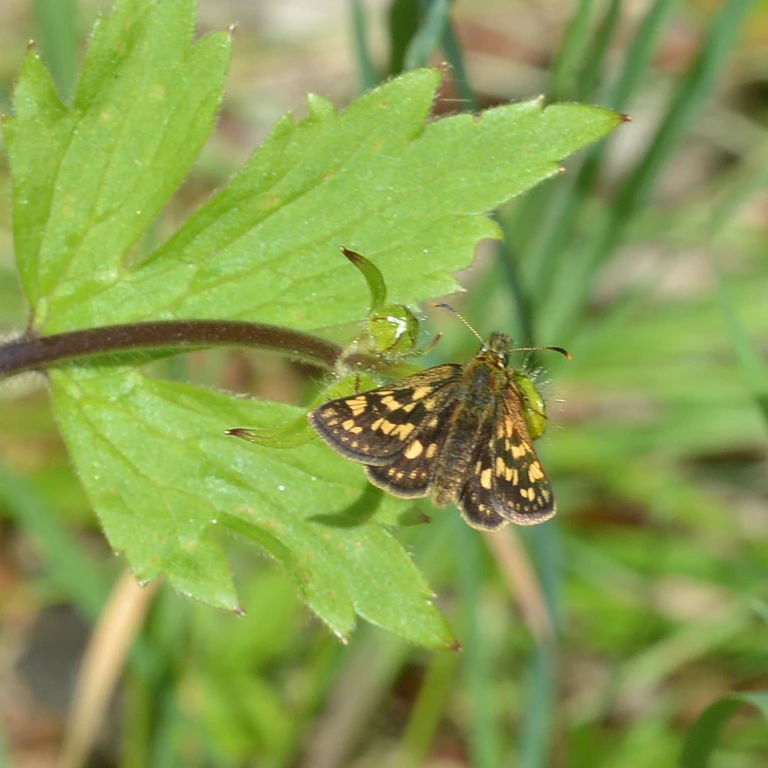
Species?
Carterocephalus palaemon
